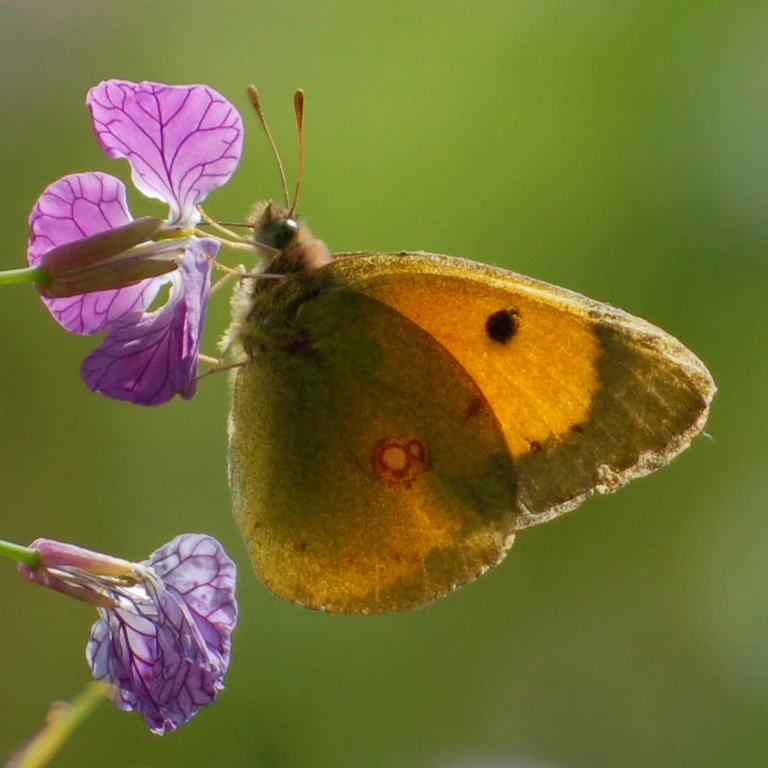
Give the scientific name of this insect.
Colias croceus
